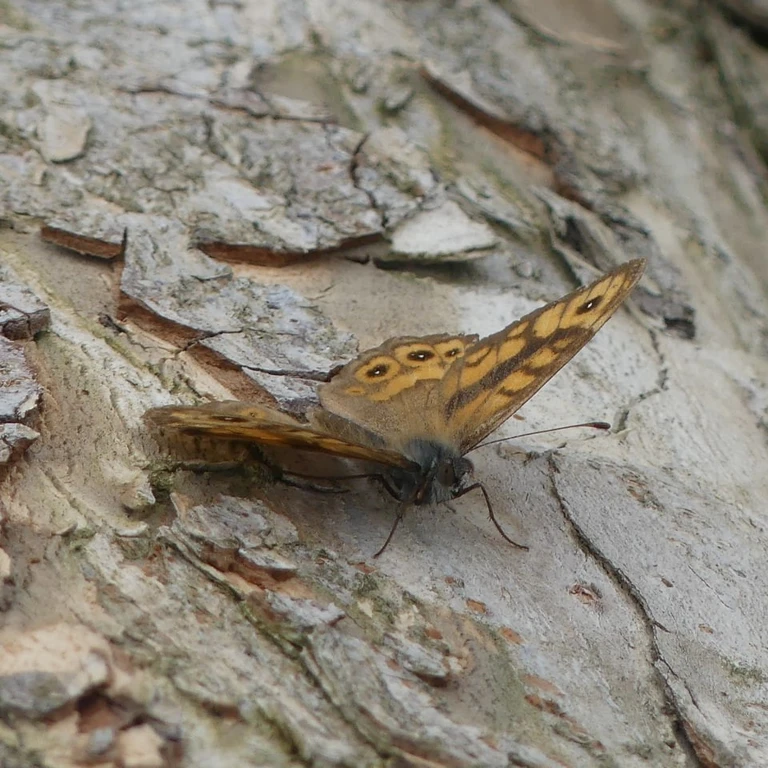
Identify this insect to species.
Lasiommata megera (also Pararge megera)
